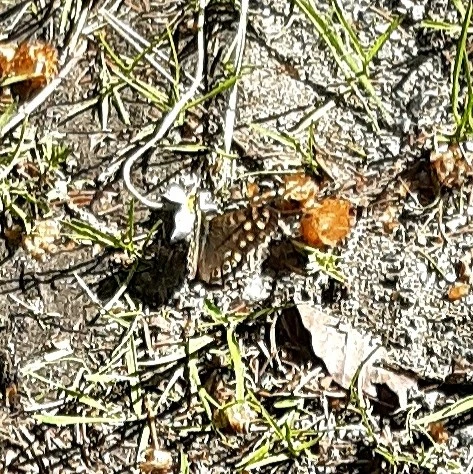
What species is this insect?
Pararge aegeria
